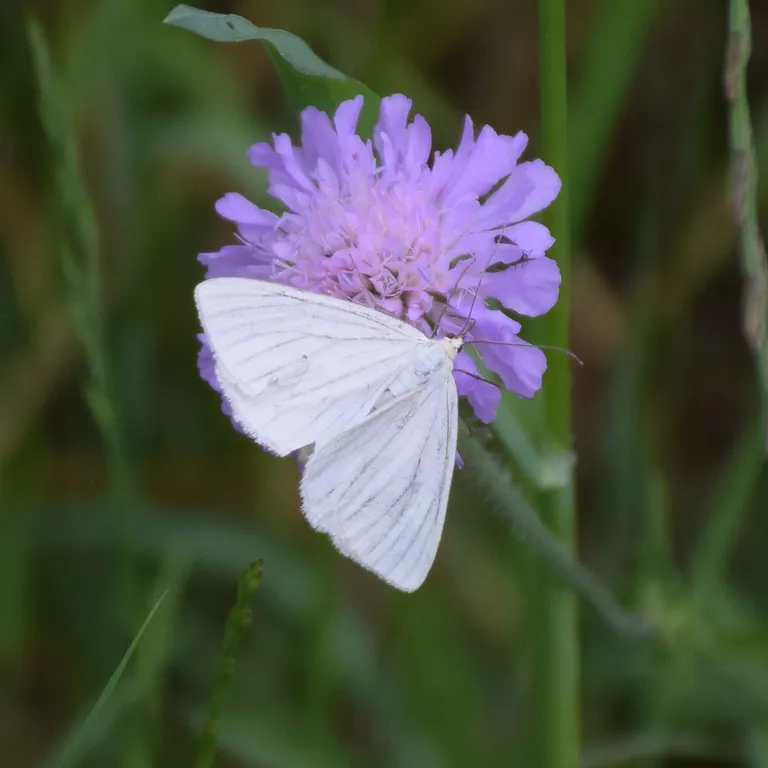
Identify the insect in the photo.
Siona lineata
